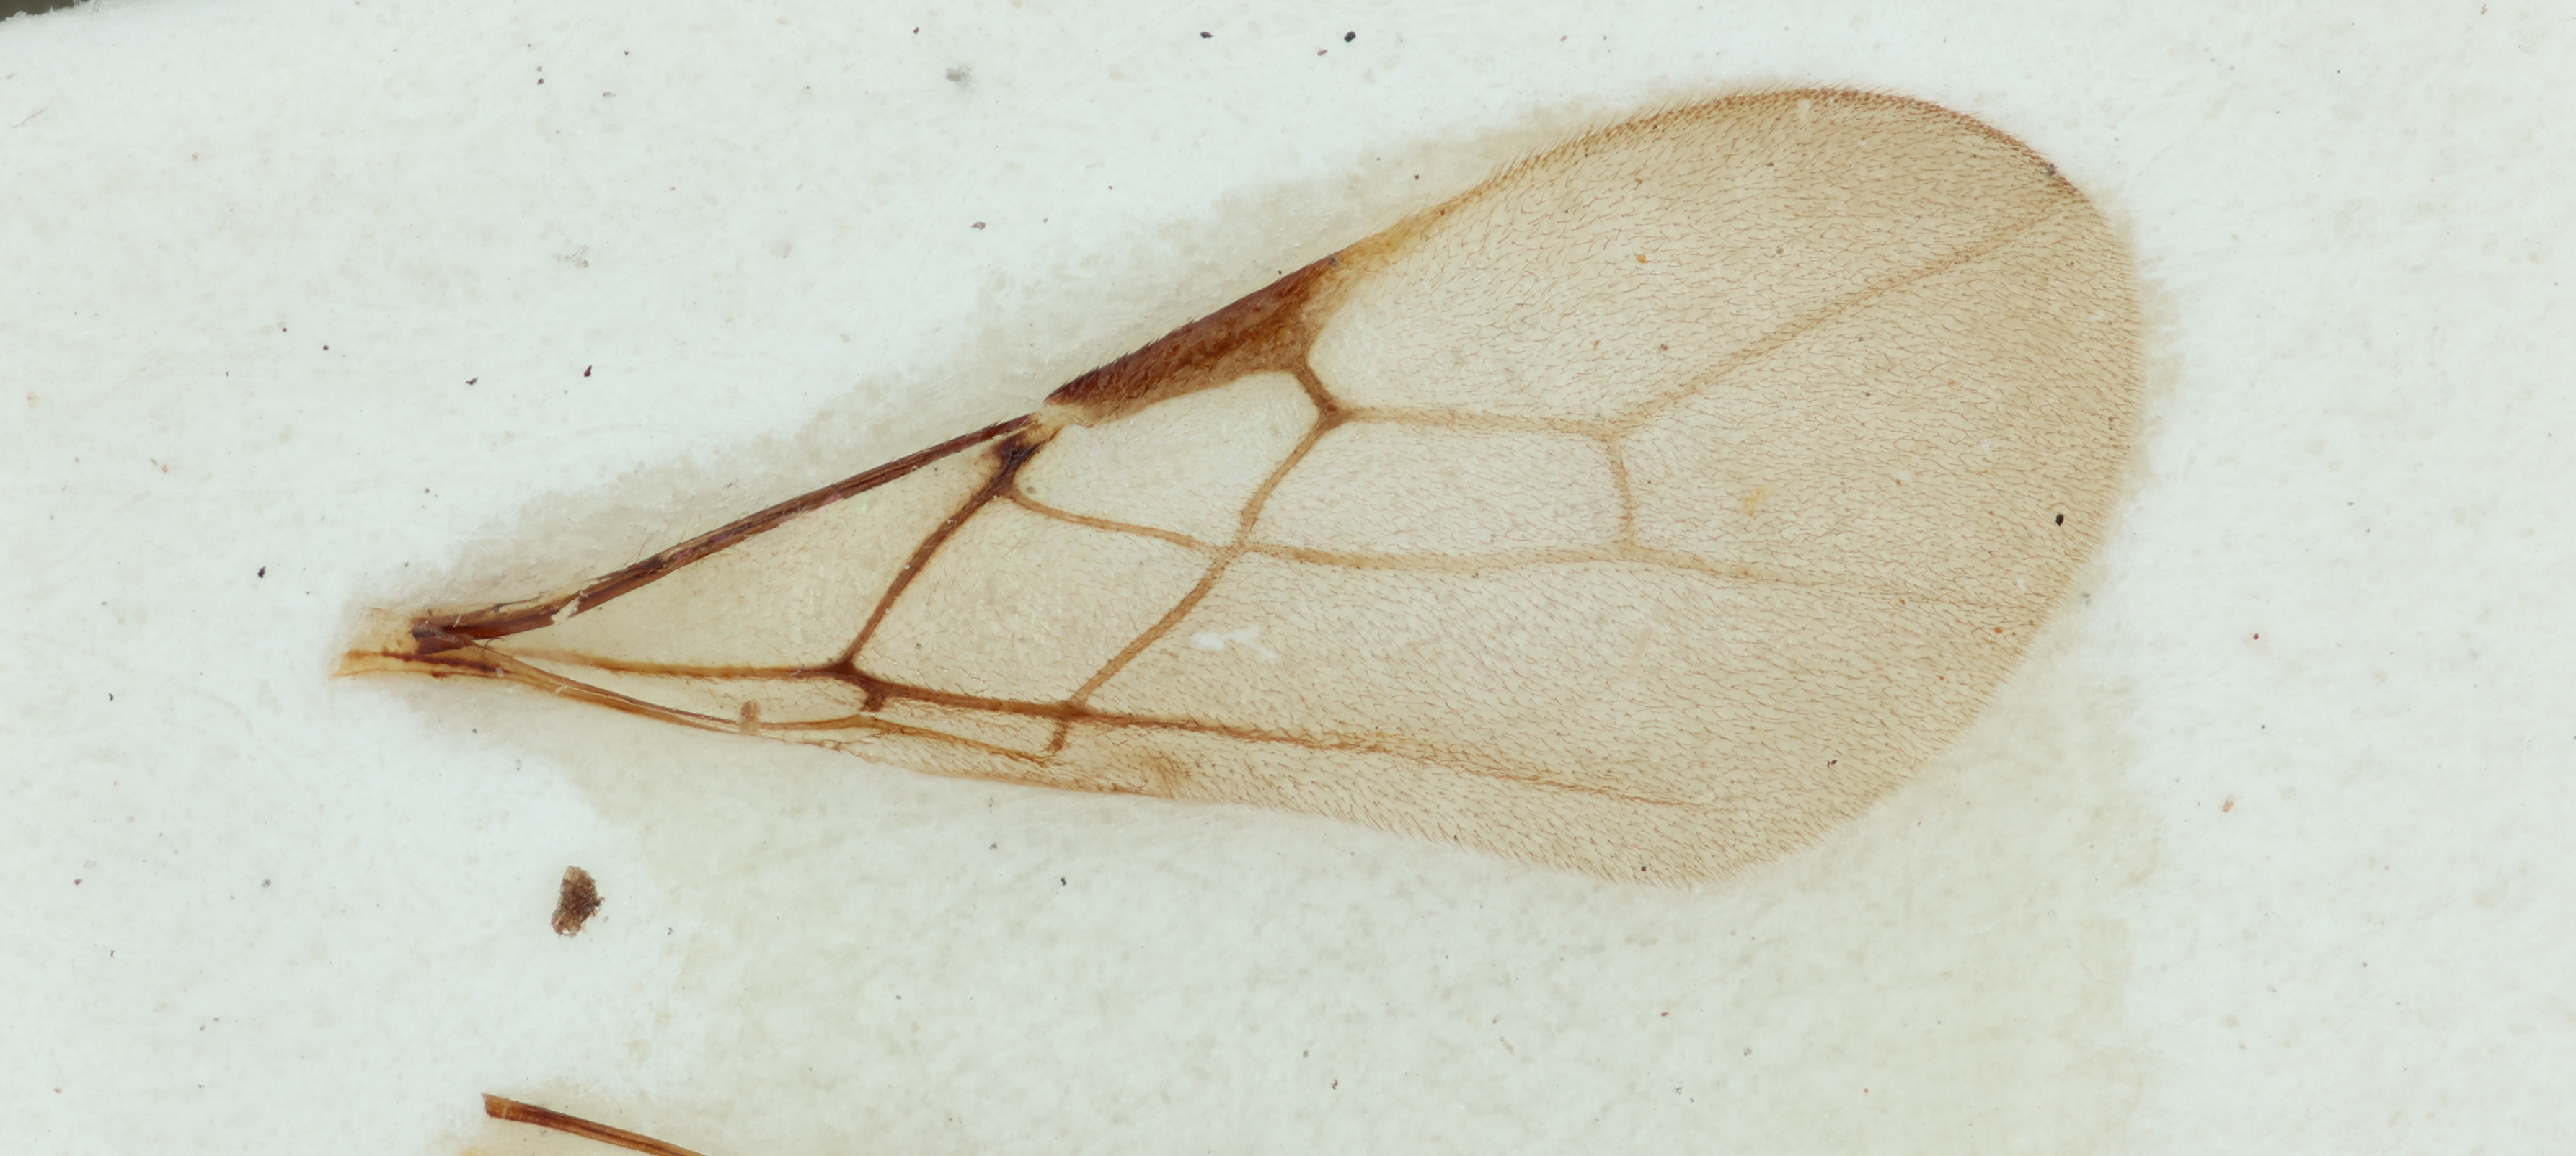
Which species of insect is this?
Phaenocarpa sculptata
